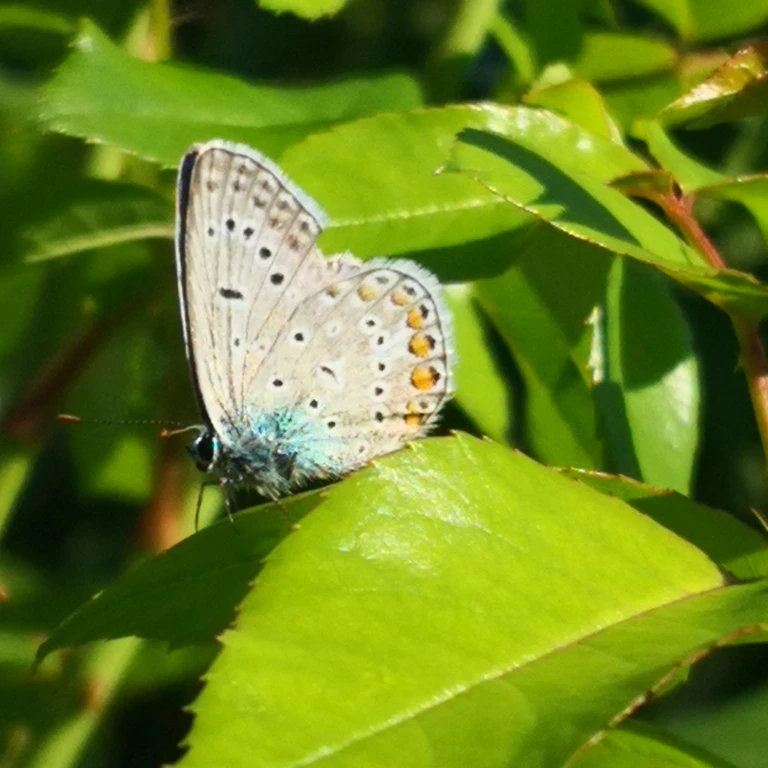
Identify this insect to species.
Polyommatus icarus
